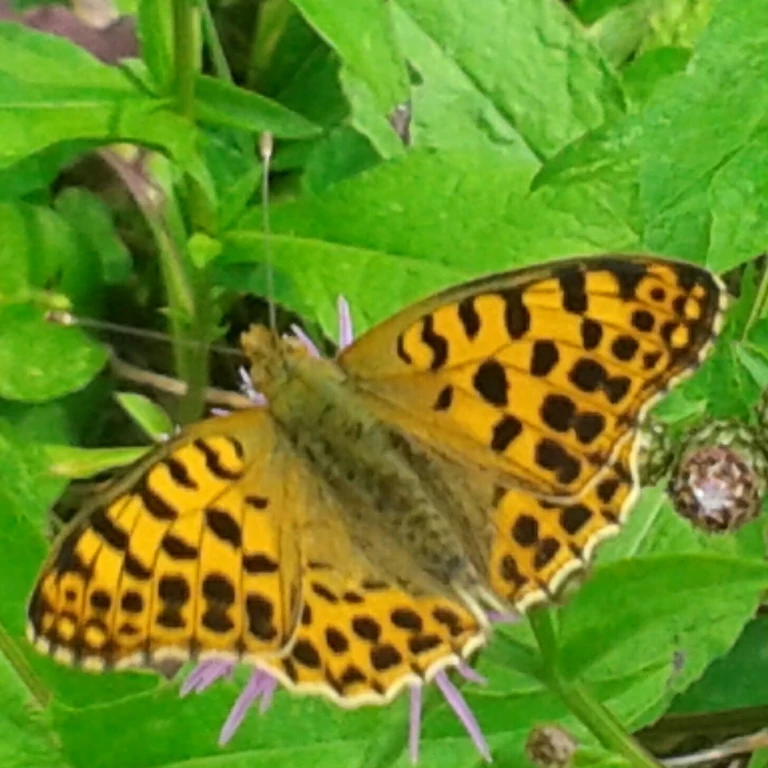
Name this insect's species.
Issoria lathonia
